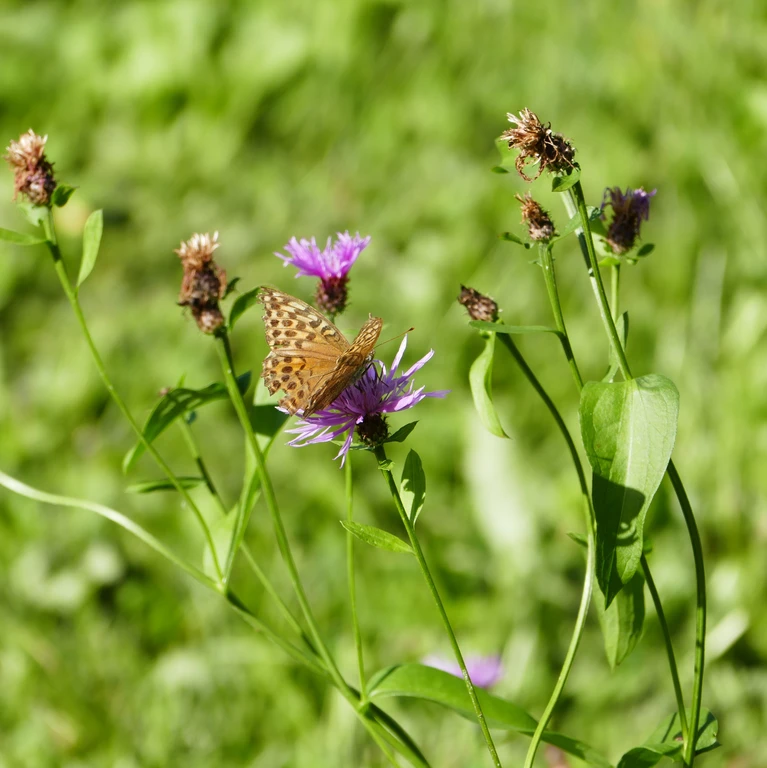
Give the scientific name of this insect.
Argynnis paphia
